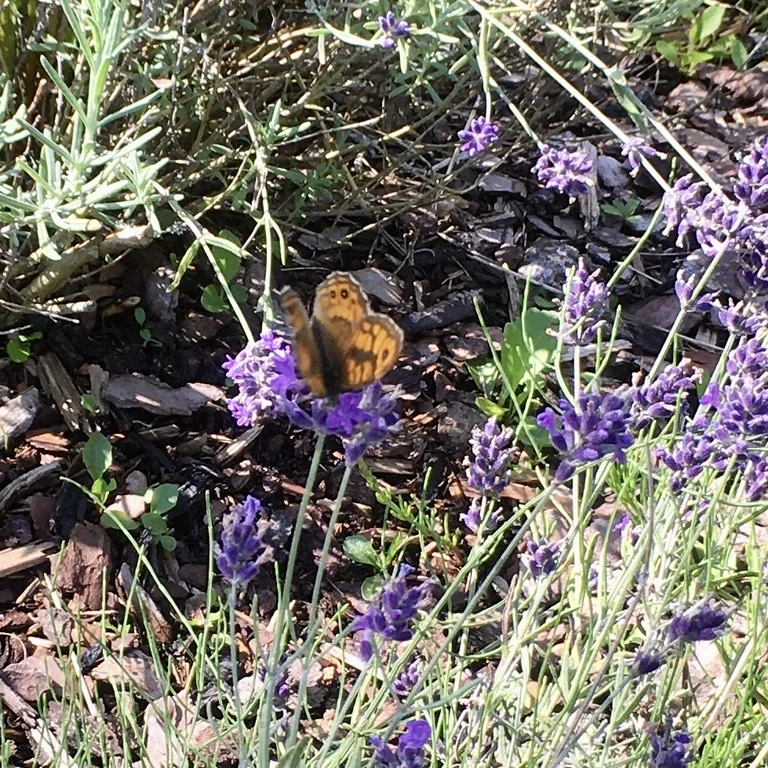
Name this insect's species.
Lasiommata megera (also Pararge megera)
